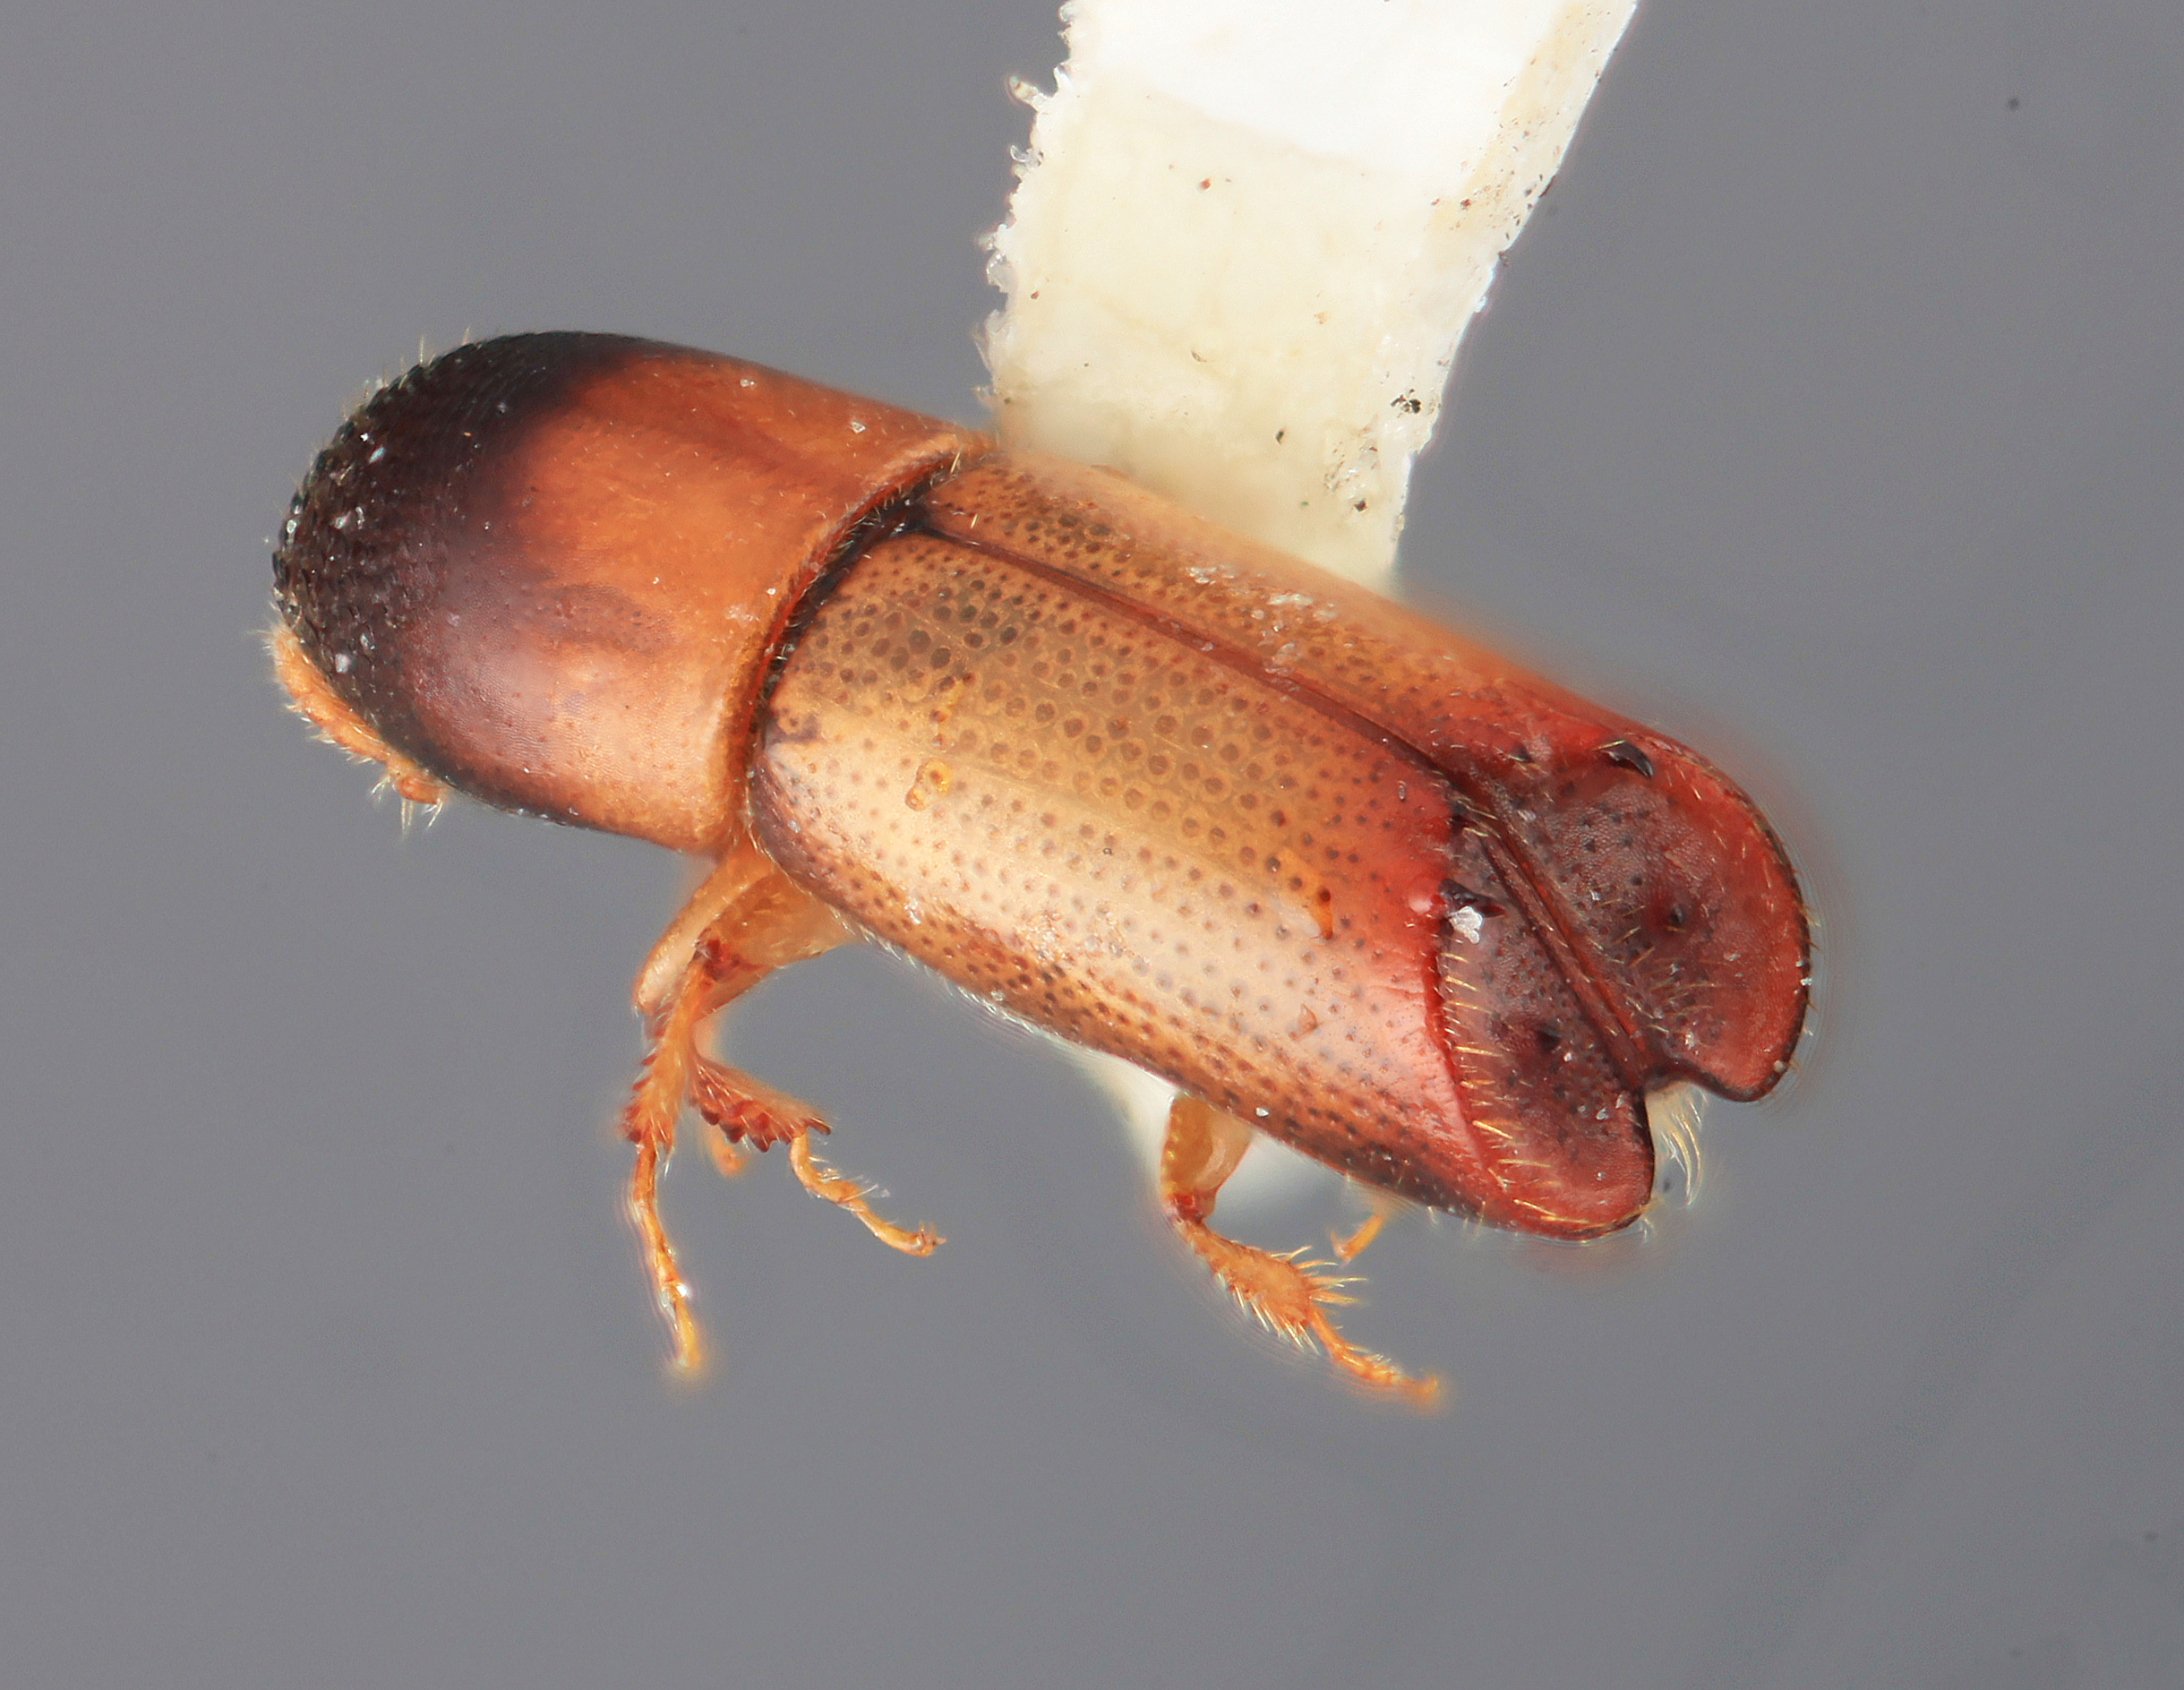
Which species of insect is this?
Monarthrum cordicticum
